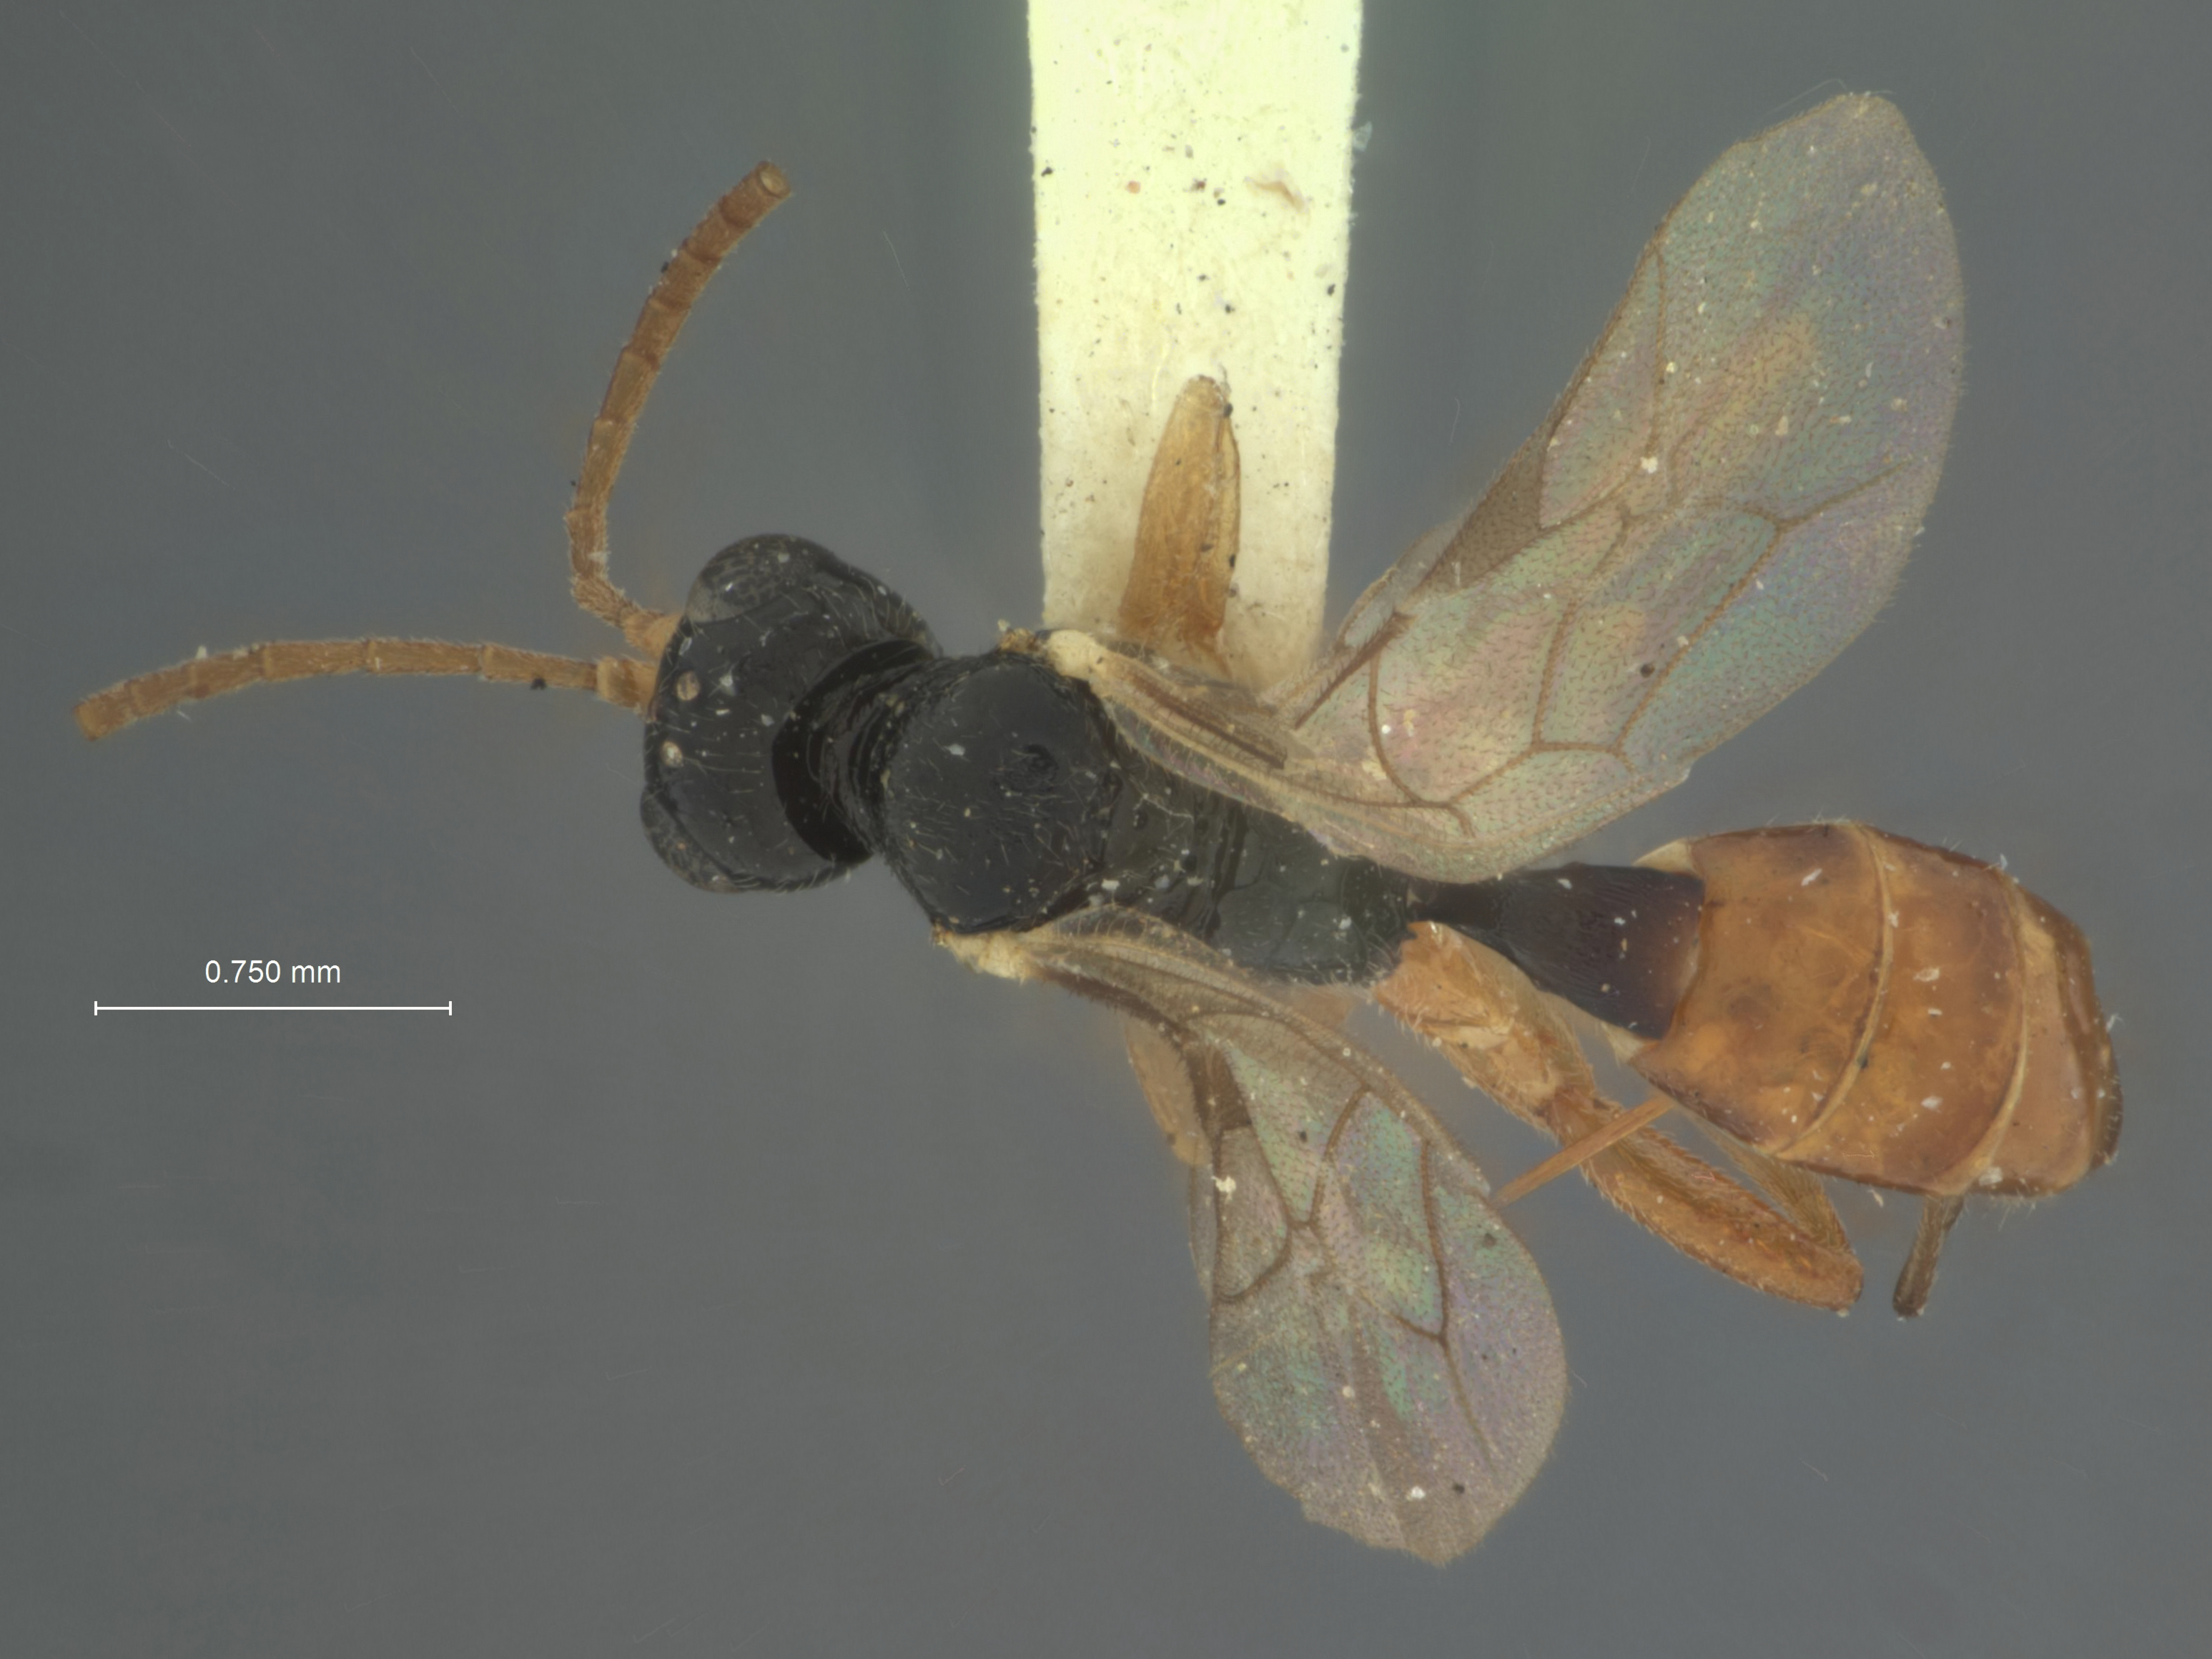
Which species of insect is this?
Hemiteles rubricornis
